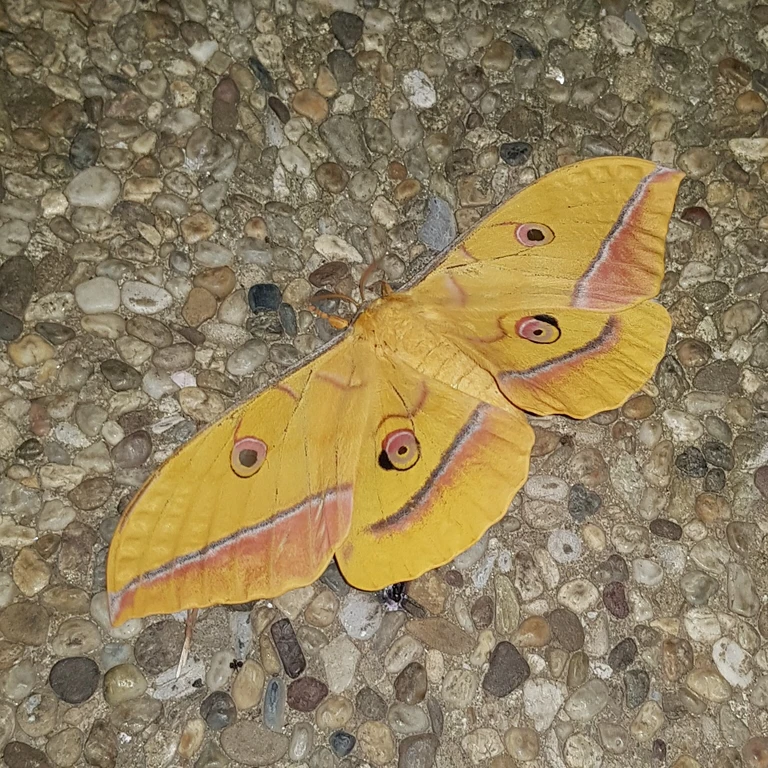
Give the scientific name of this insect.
Antheraea yamamai
